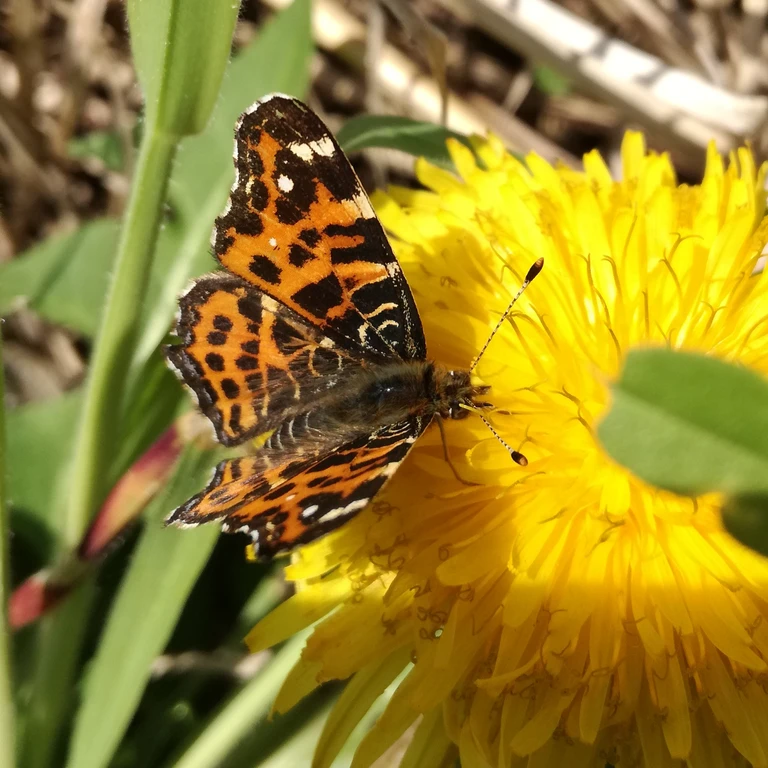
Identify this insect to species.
Araschnia levana
